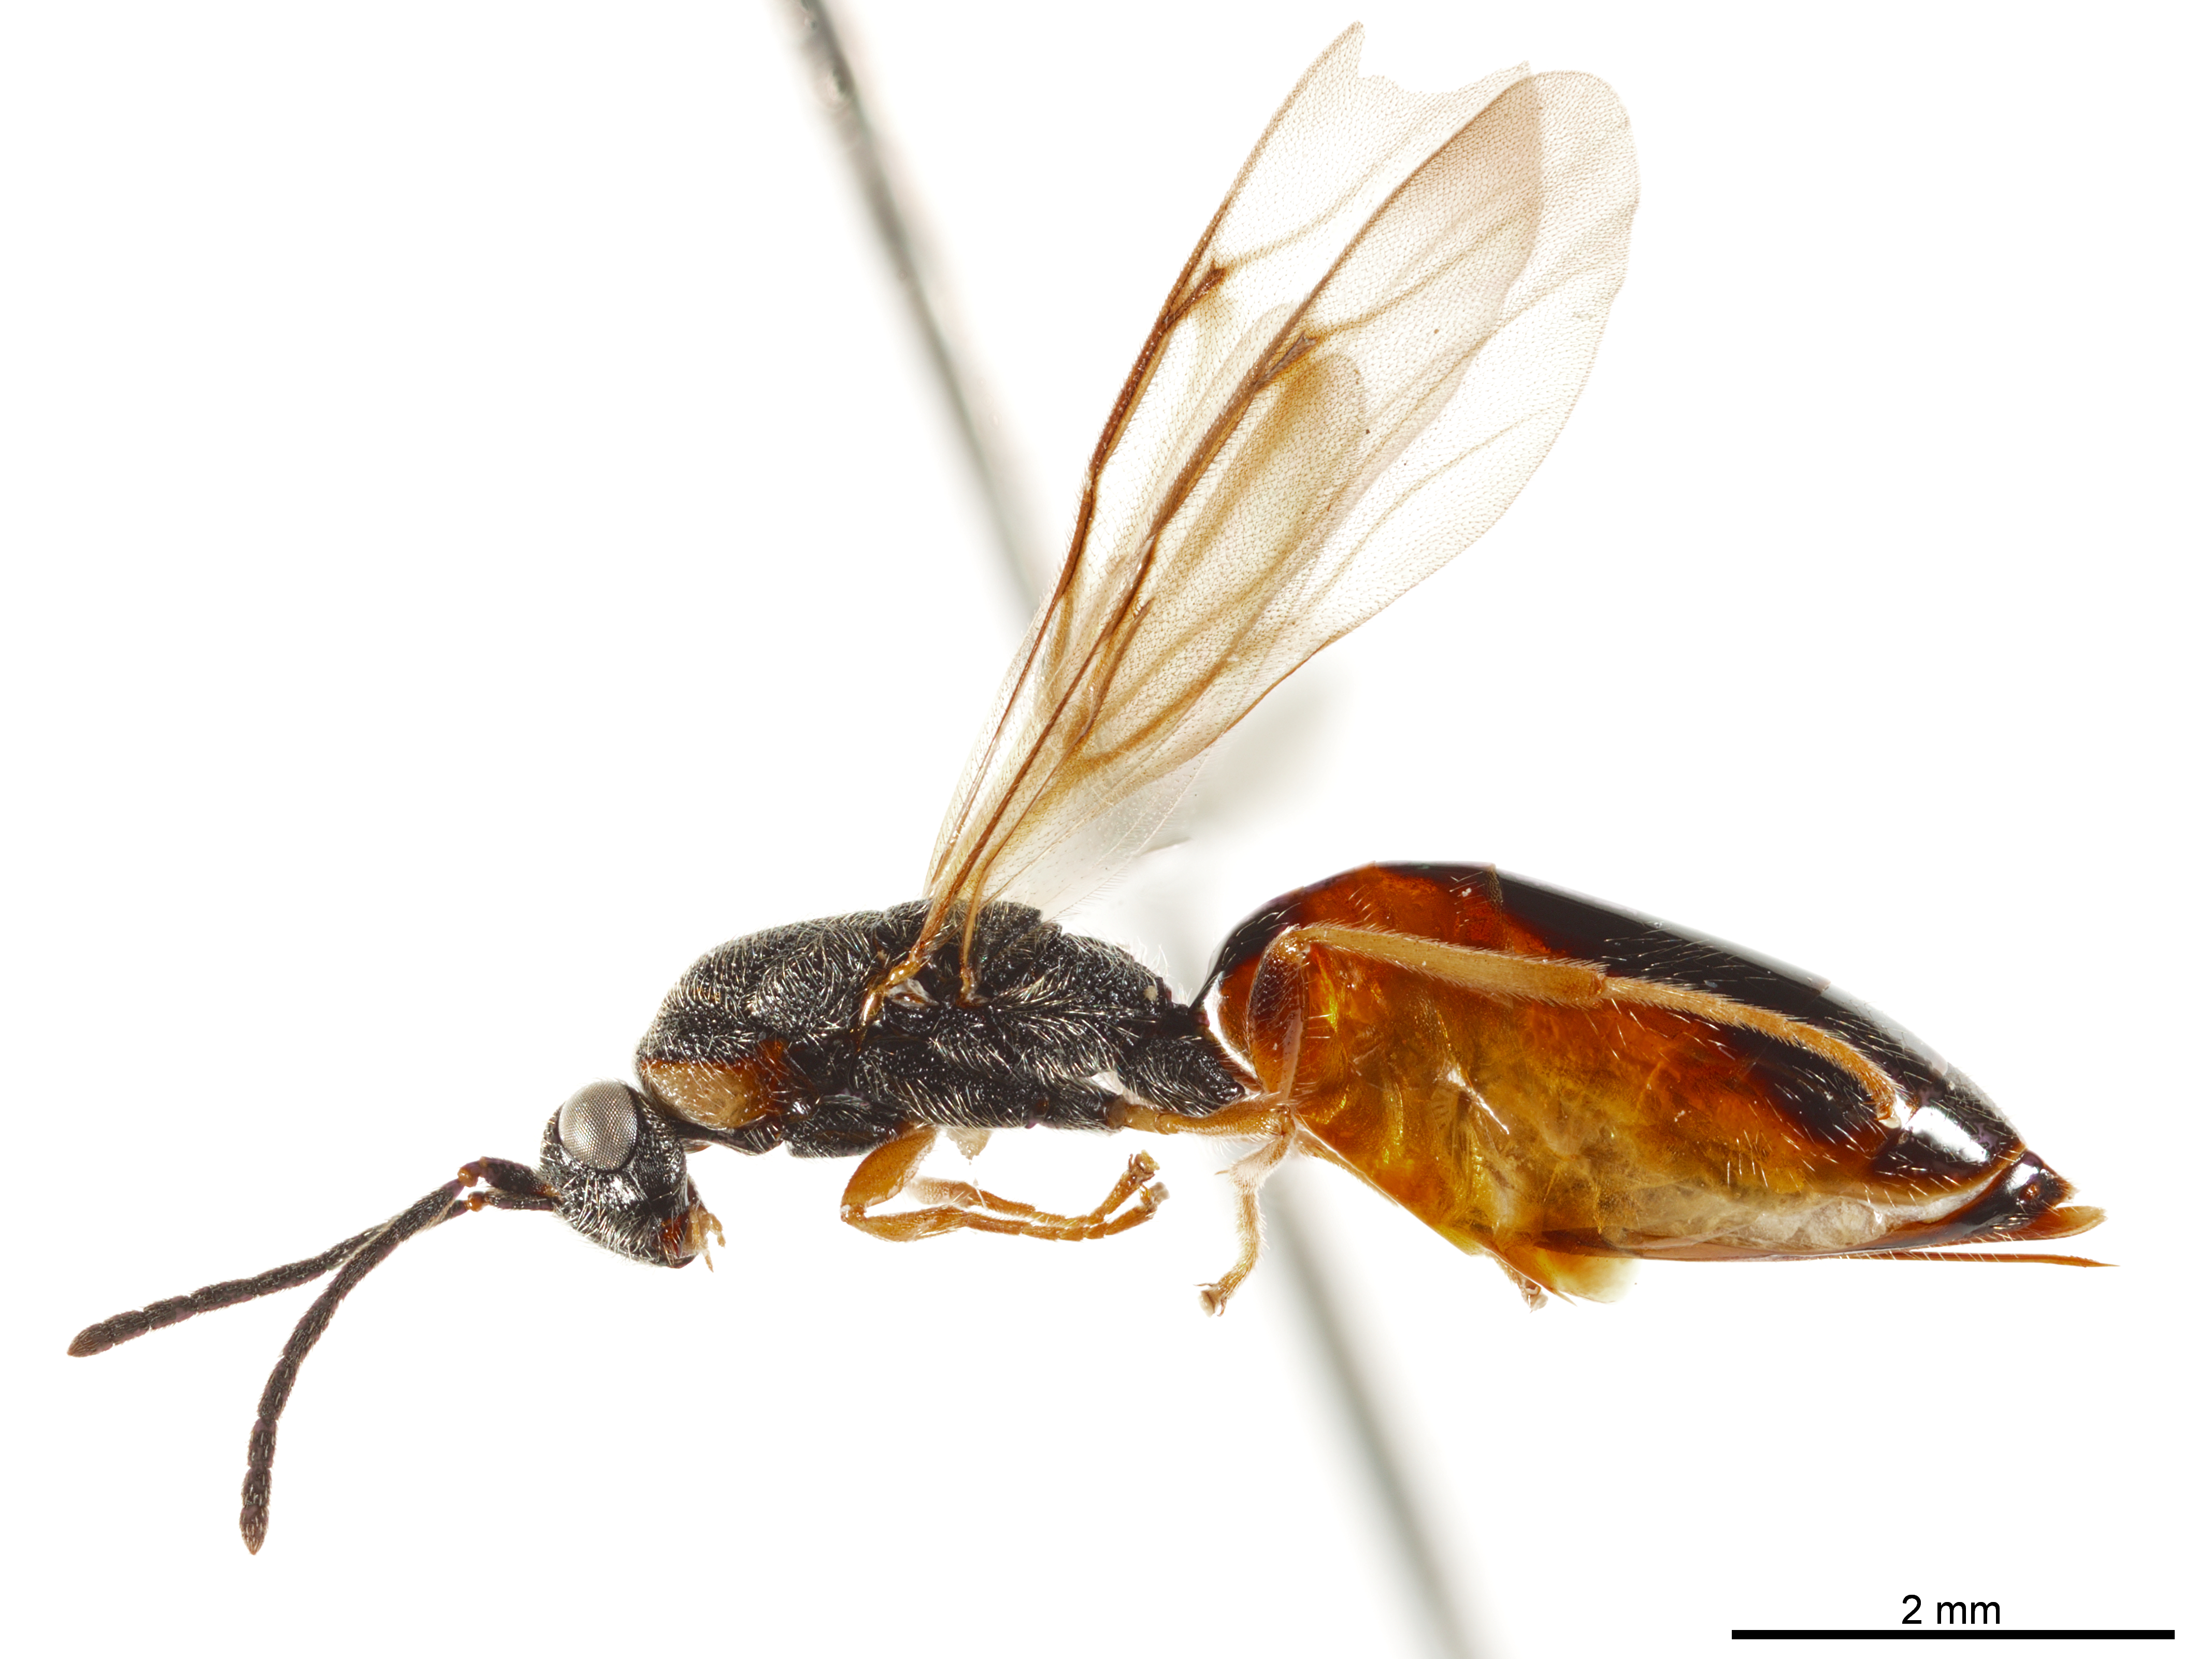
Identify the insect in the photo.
Aiolomorphus rhopaloides
